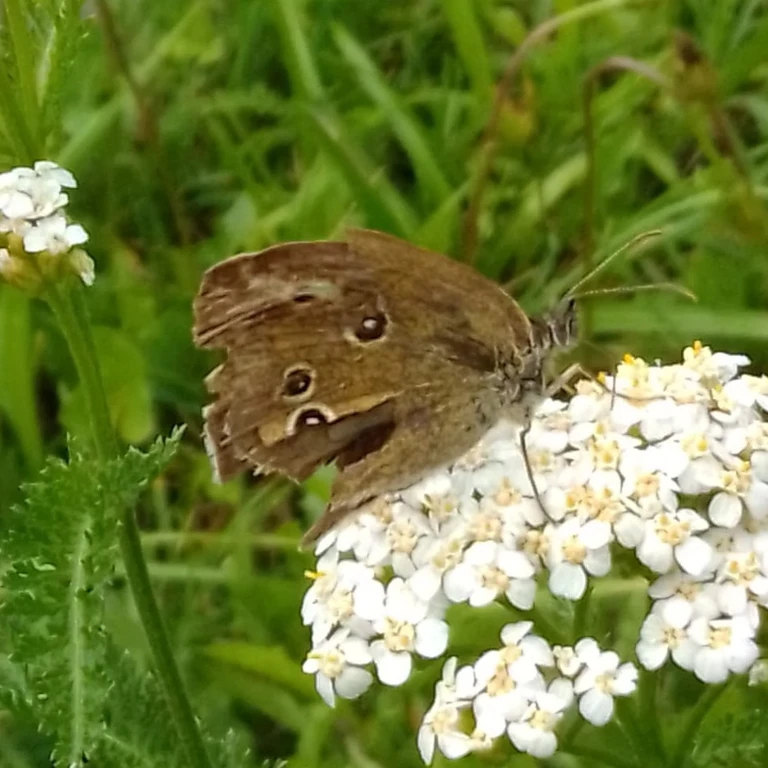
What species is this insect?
Aphantopus hyperantus
